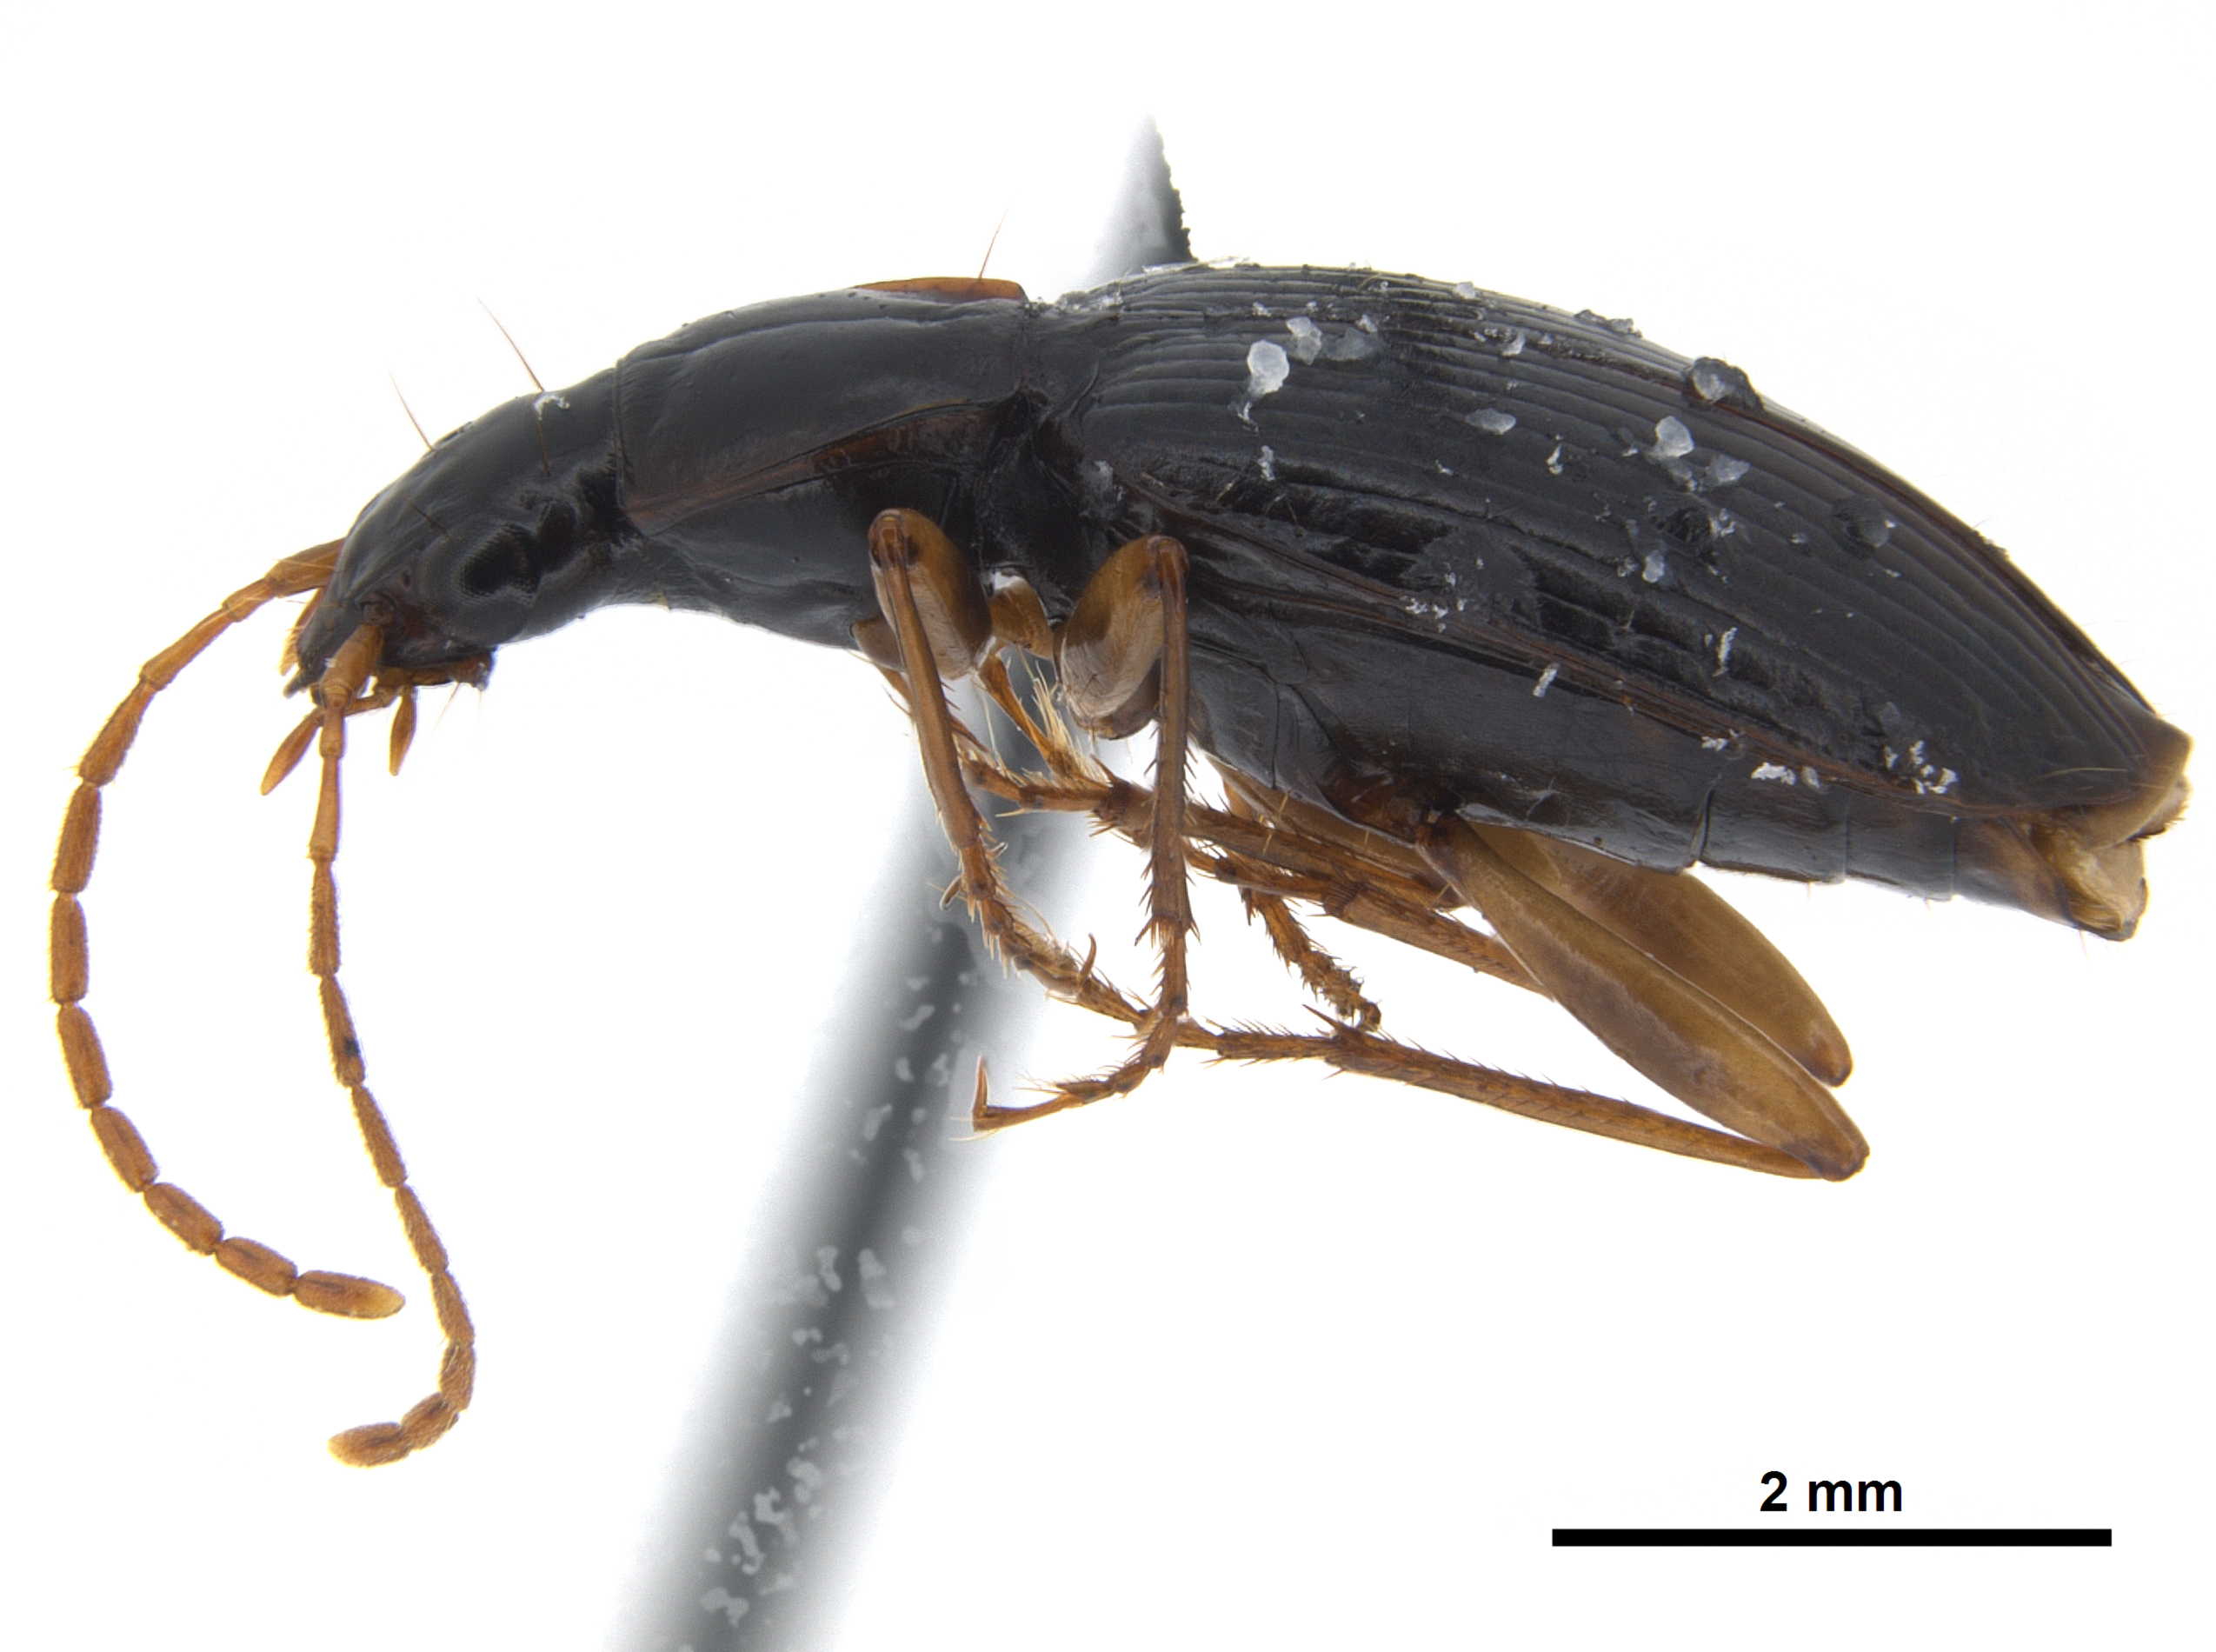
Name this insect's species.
Blackburnia constricta
